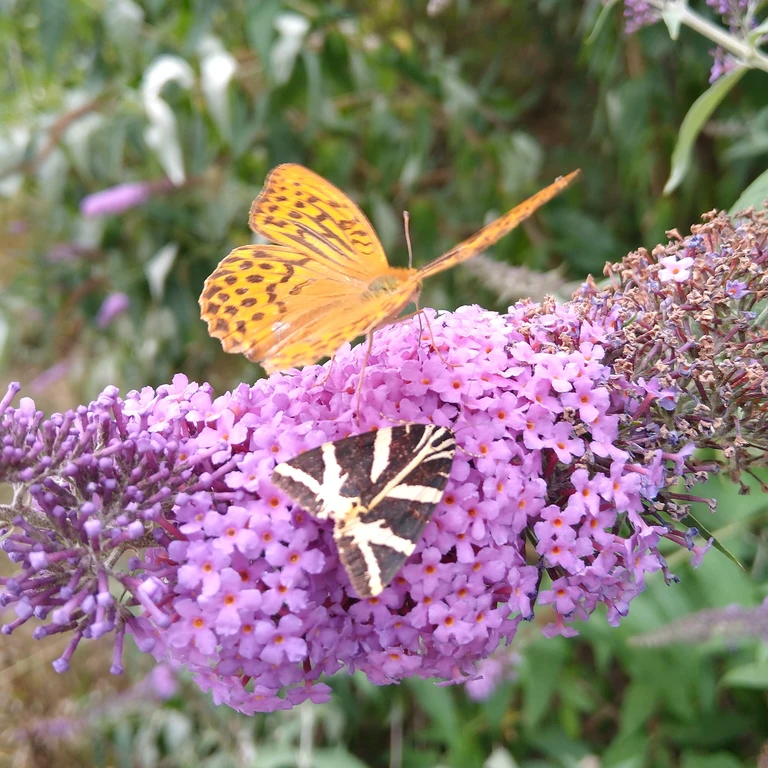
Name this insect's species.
Argynnis paphia
